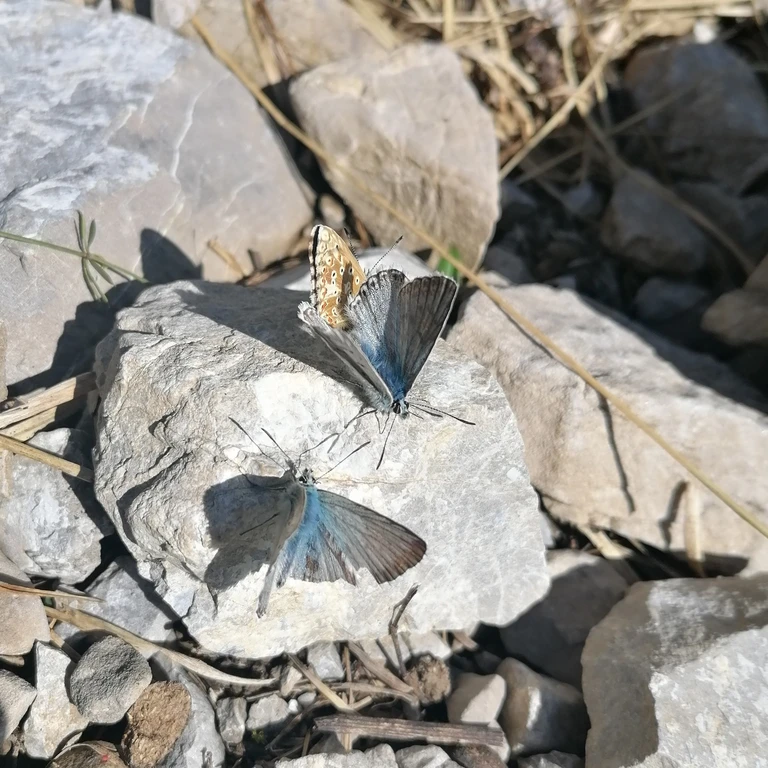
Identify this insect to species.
Lysandra coridon
